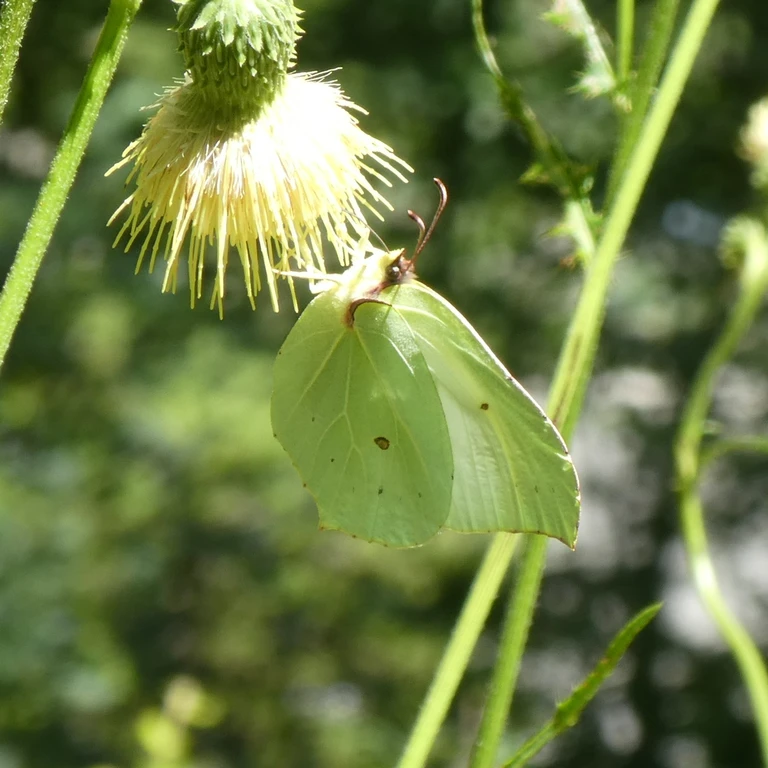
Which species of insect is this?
Gonepteryx rhamni
